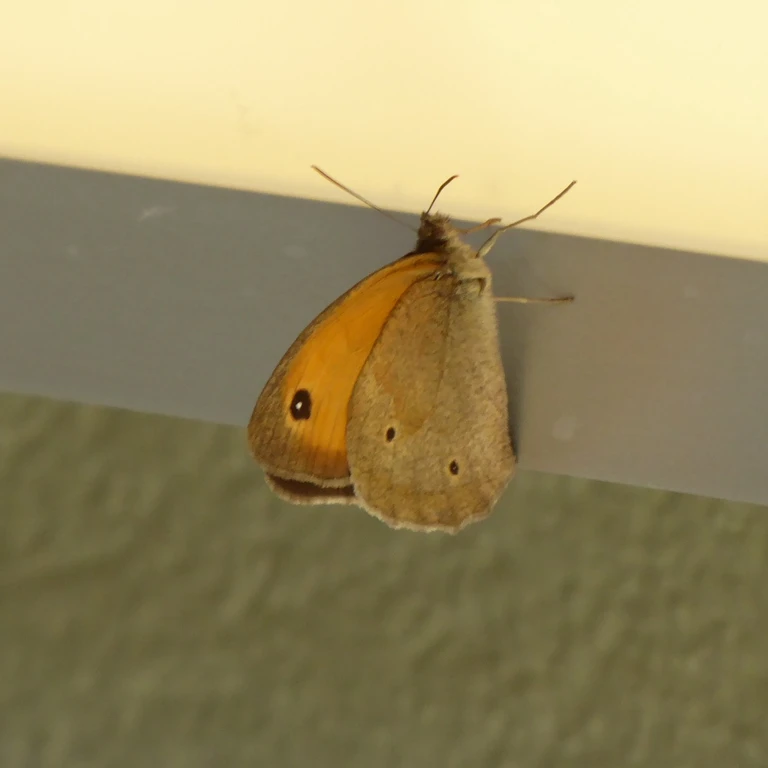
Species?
Maniola jurtina
